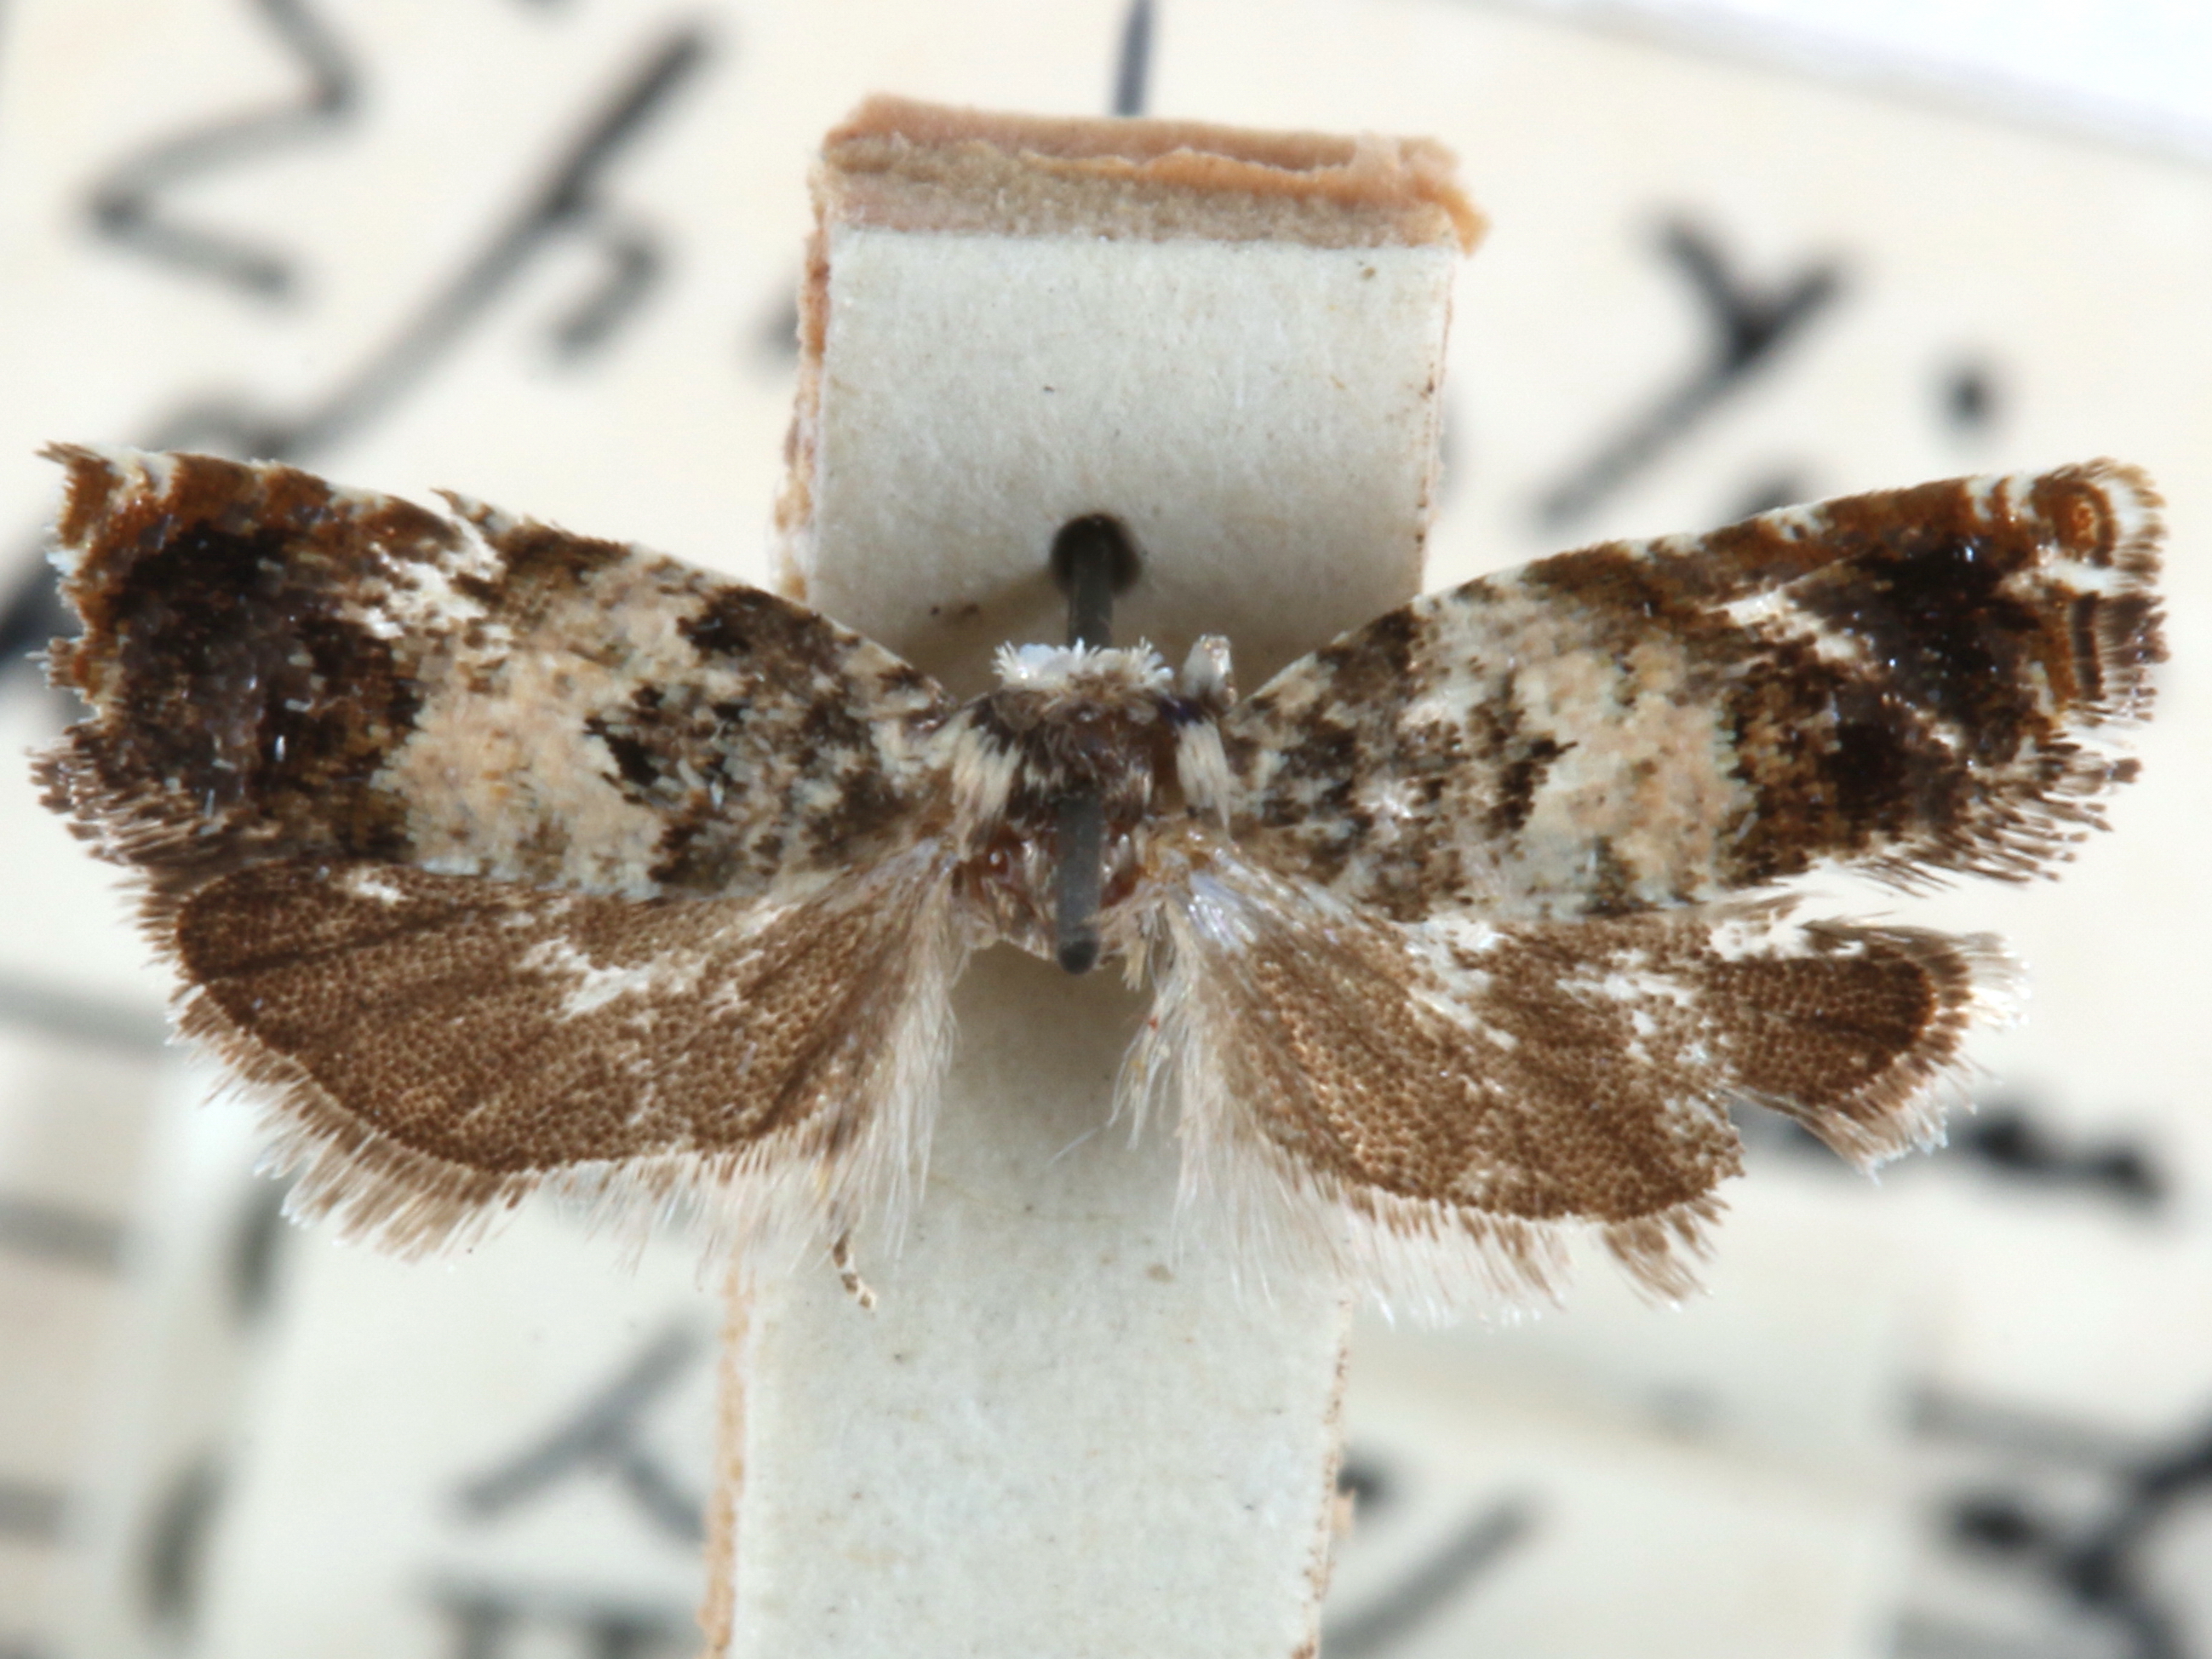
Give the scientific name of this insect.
Epinotia heucherana
